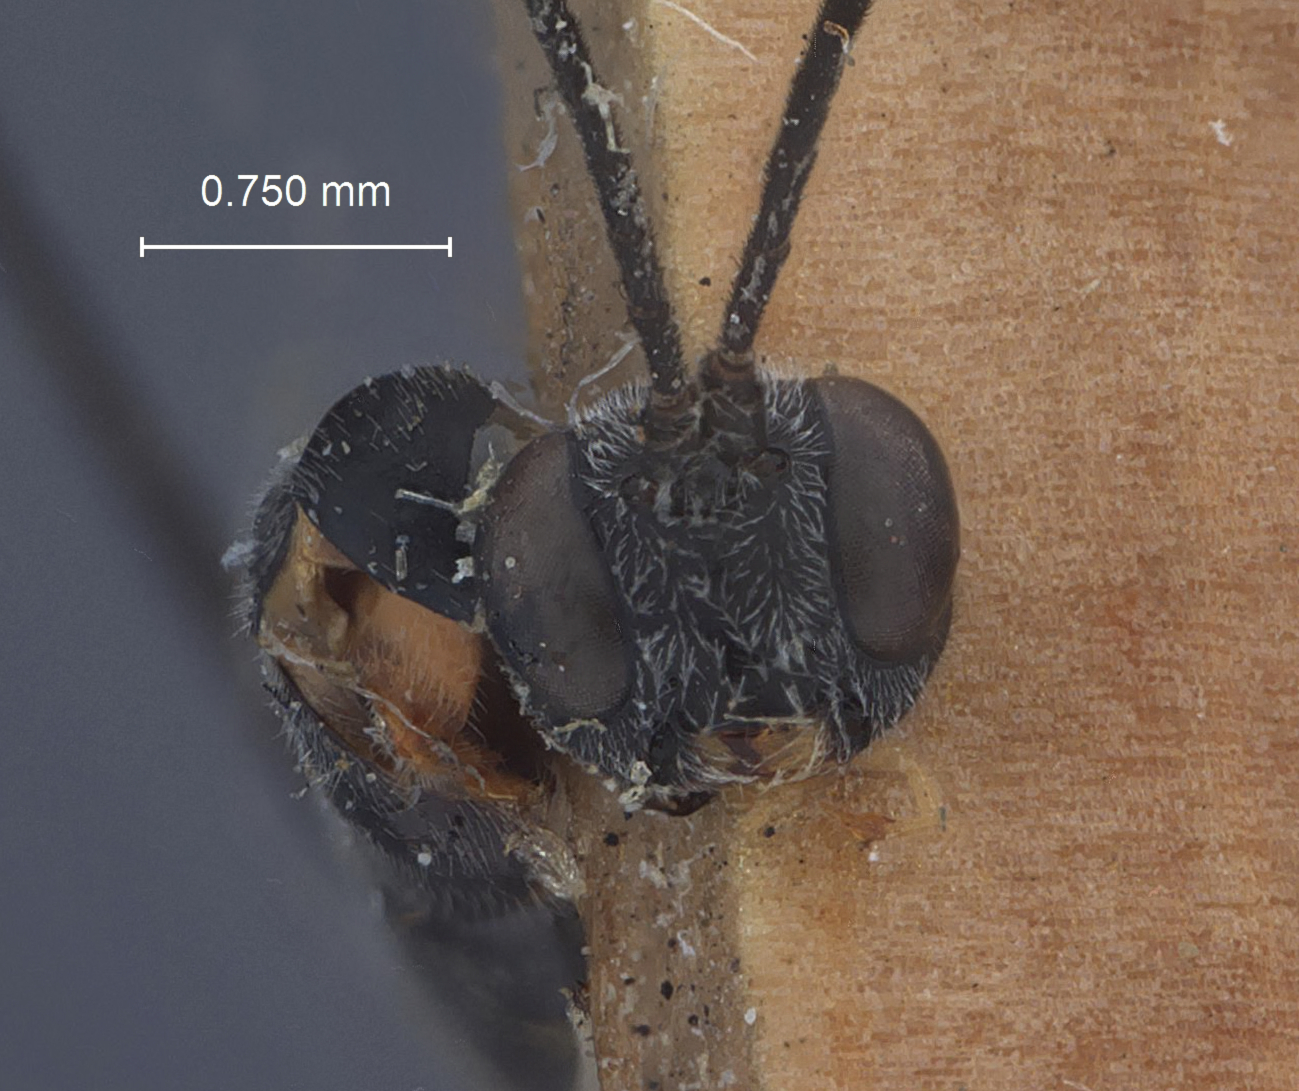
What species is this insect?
Campoplex epinotiae
